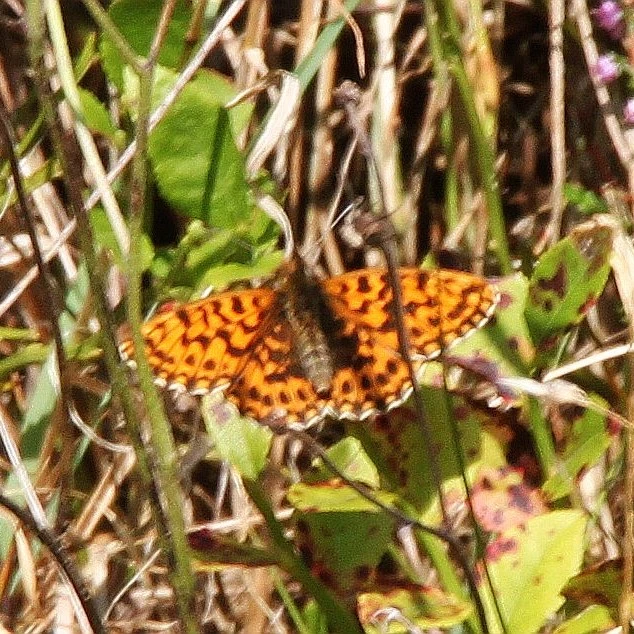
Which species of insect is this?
Boloria dia
